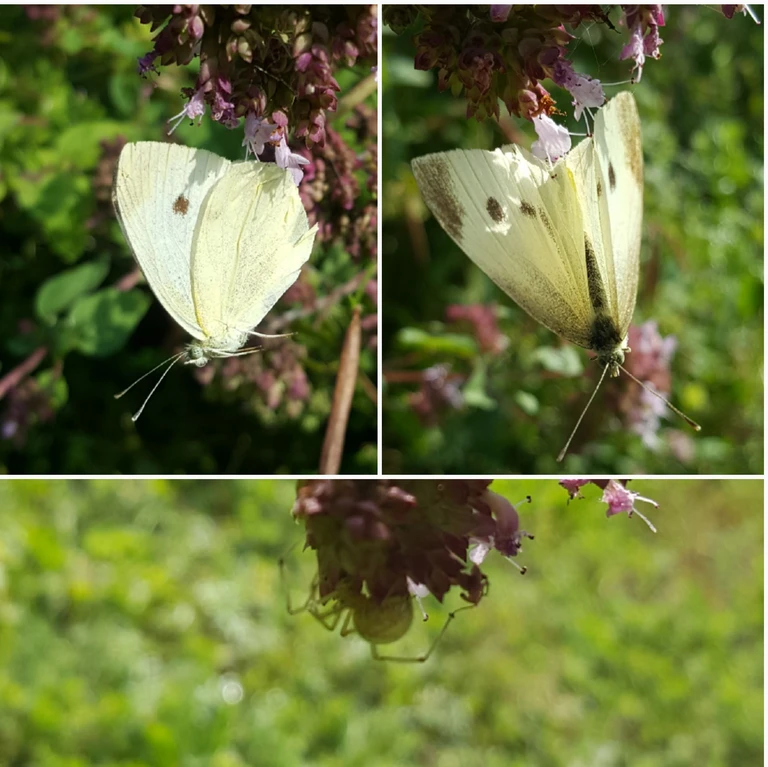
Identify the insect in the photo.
Pieris rapae
